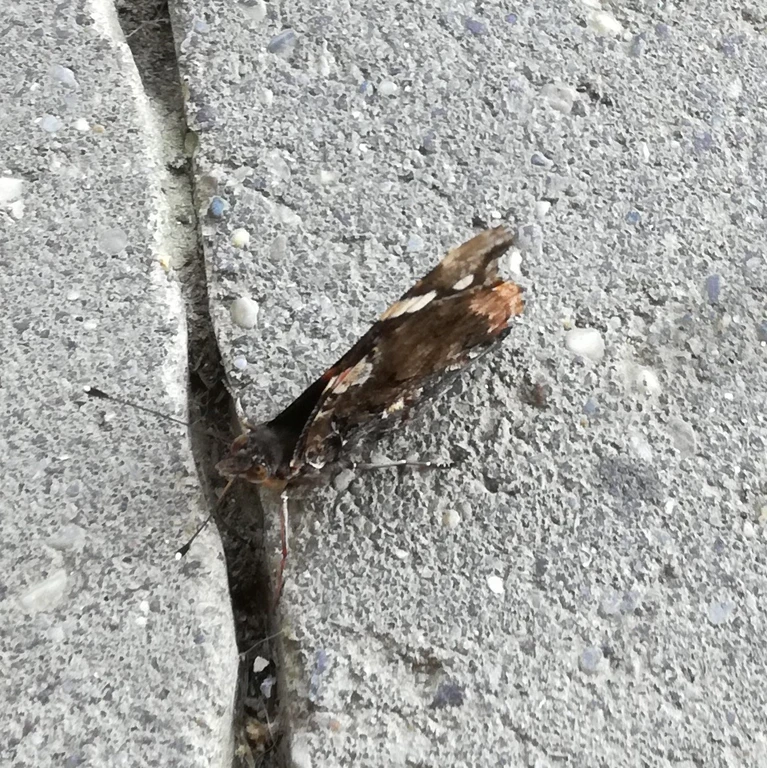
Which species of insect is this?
Vanessa atalanta
